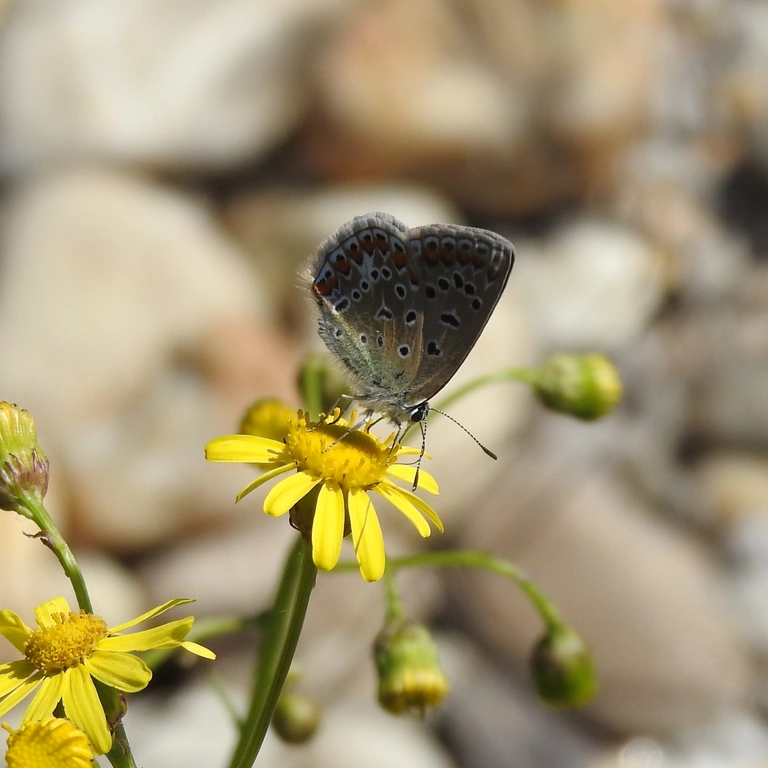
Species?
Polyommatus icarus
